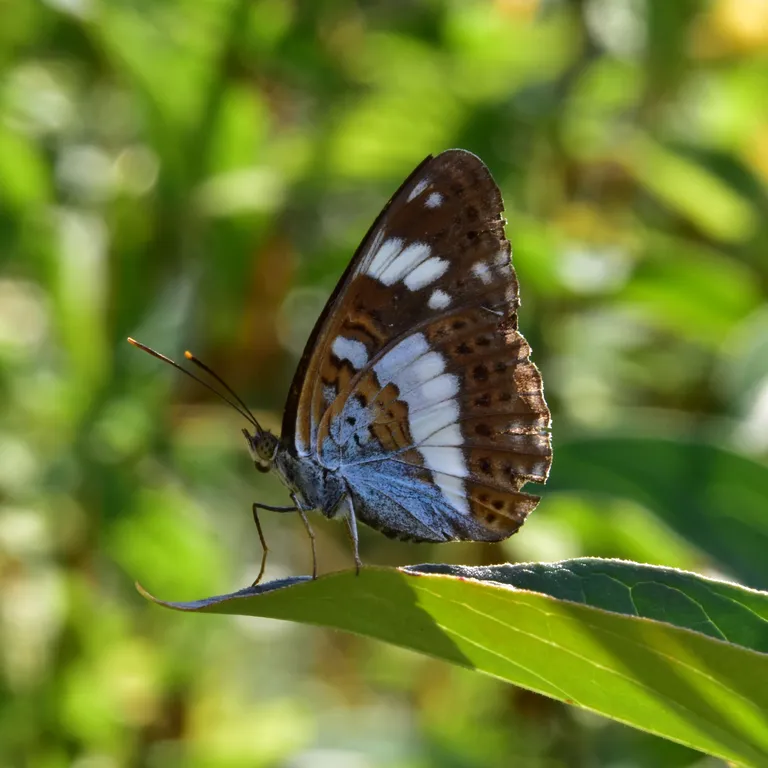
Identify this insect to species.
Limenitis camilla (also Ladoga camilla)
